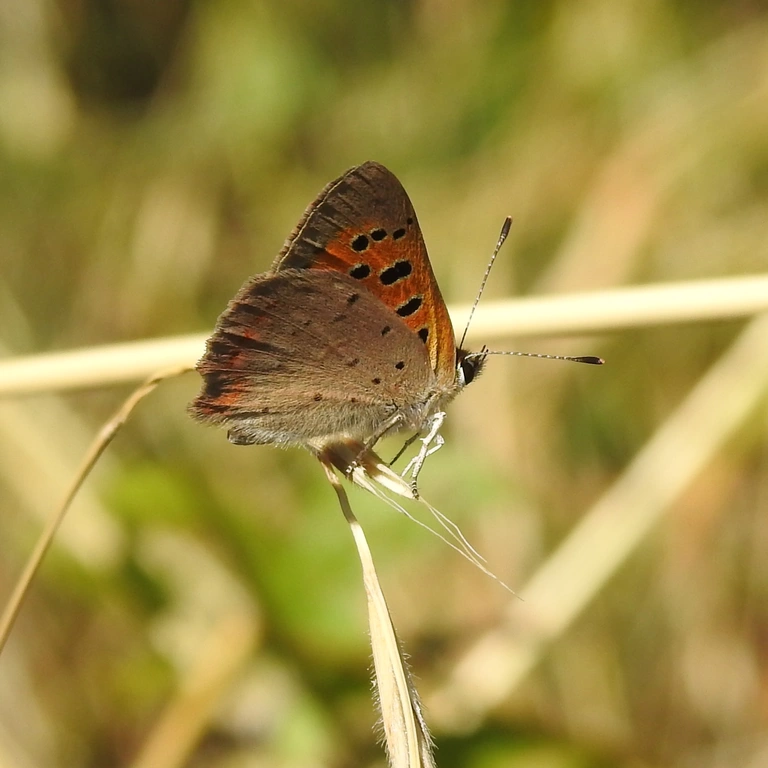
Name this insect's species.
Lycaena phlaeas
